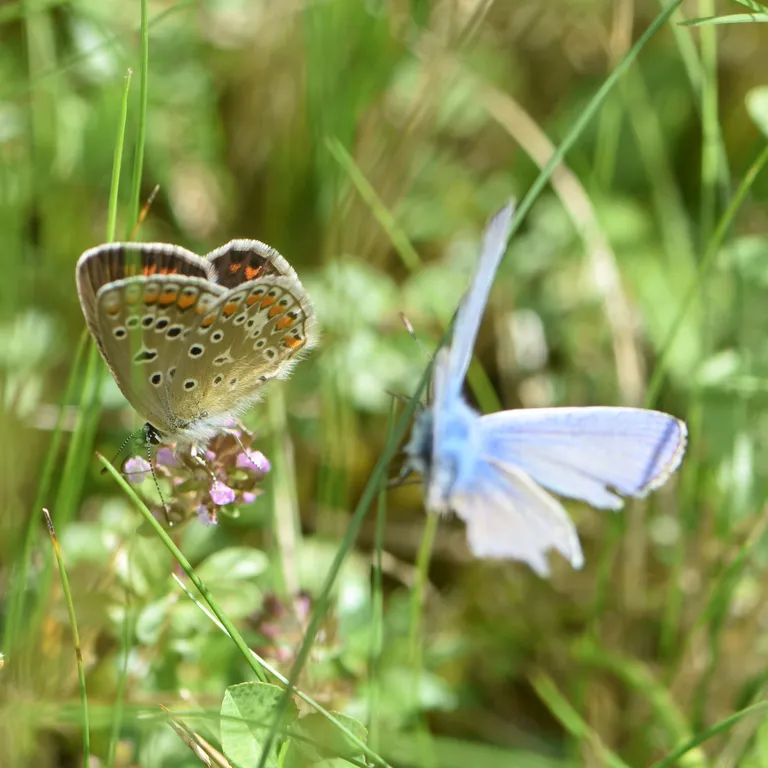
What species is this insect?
Polyommatus icarus
